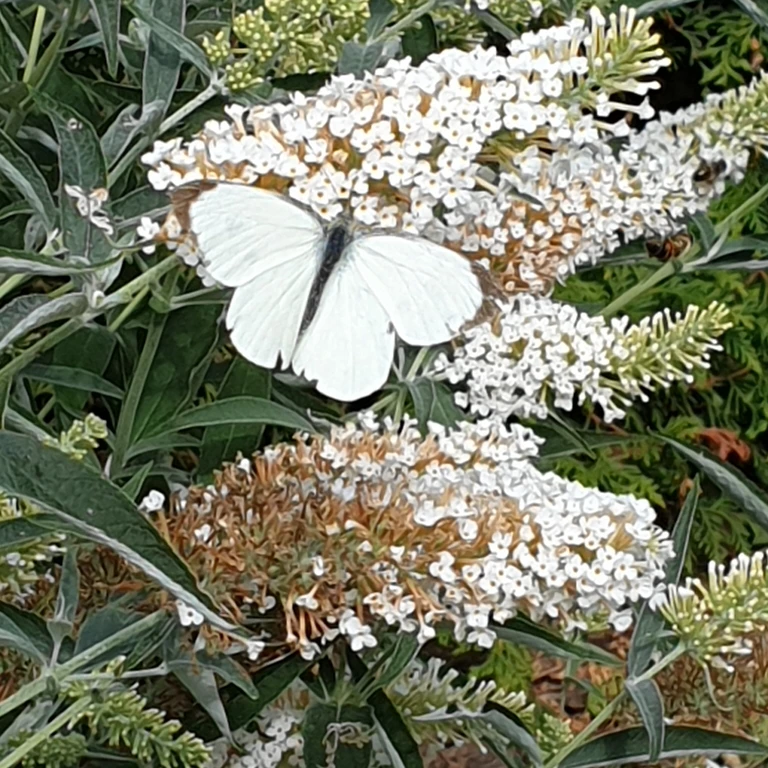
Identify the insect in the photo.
Pieris brassicae
